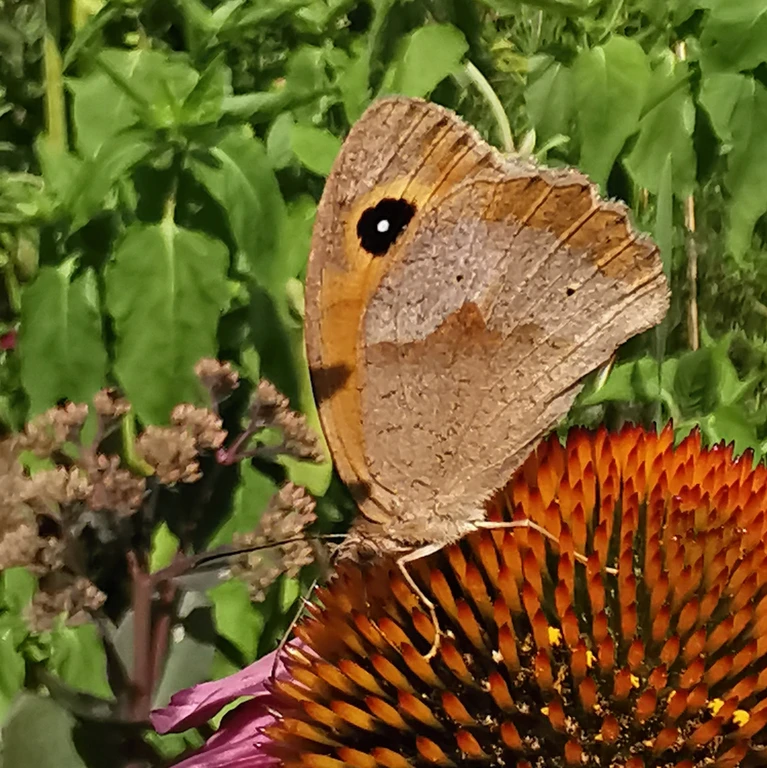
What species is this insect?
Maniola jurtina
